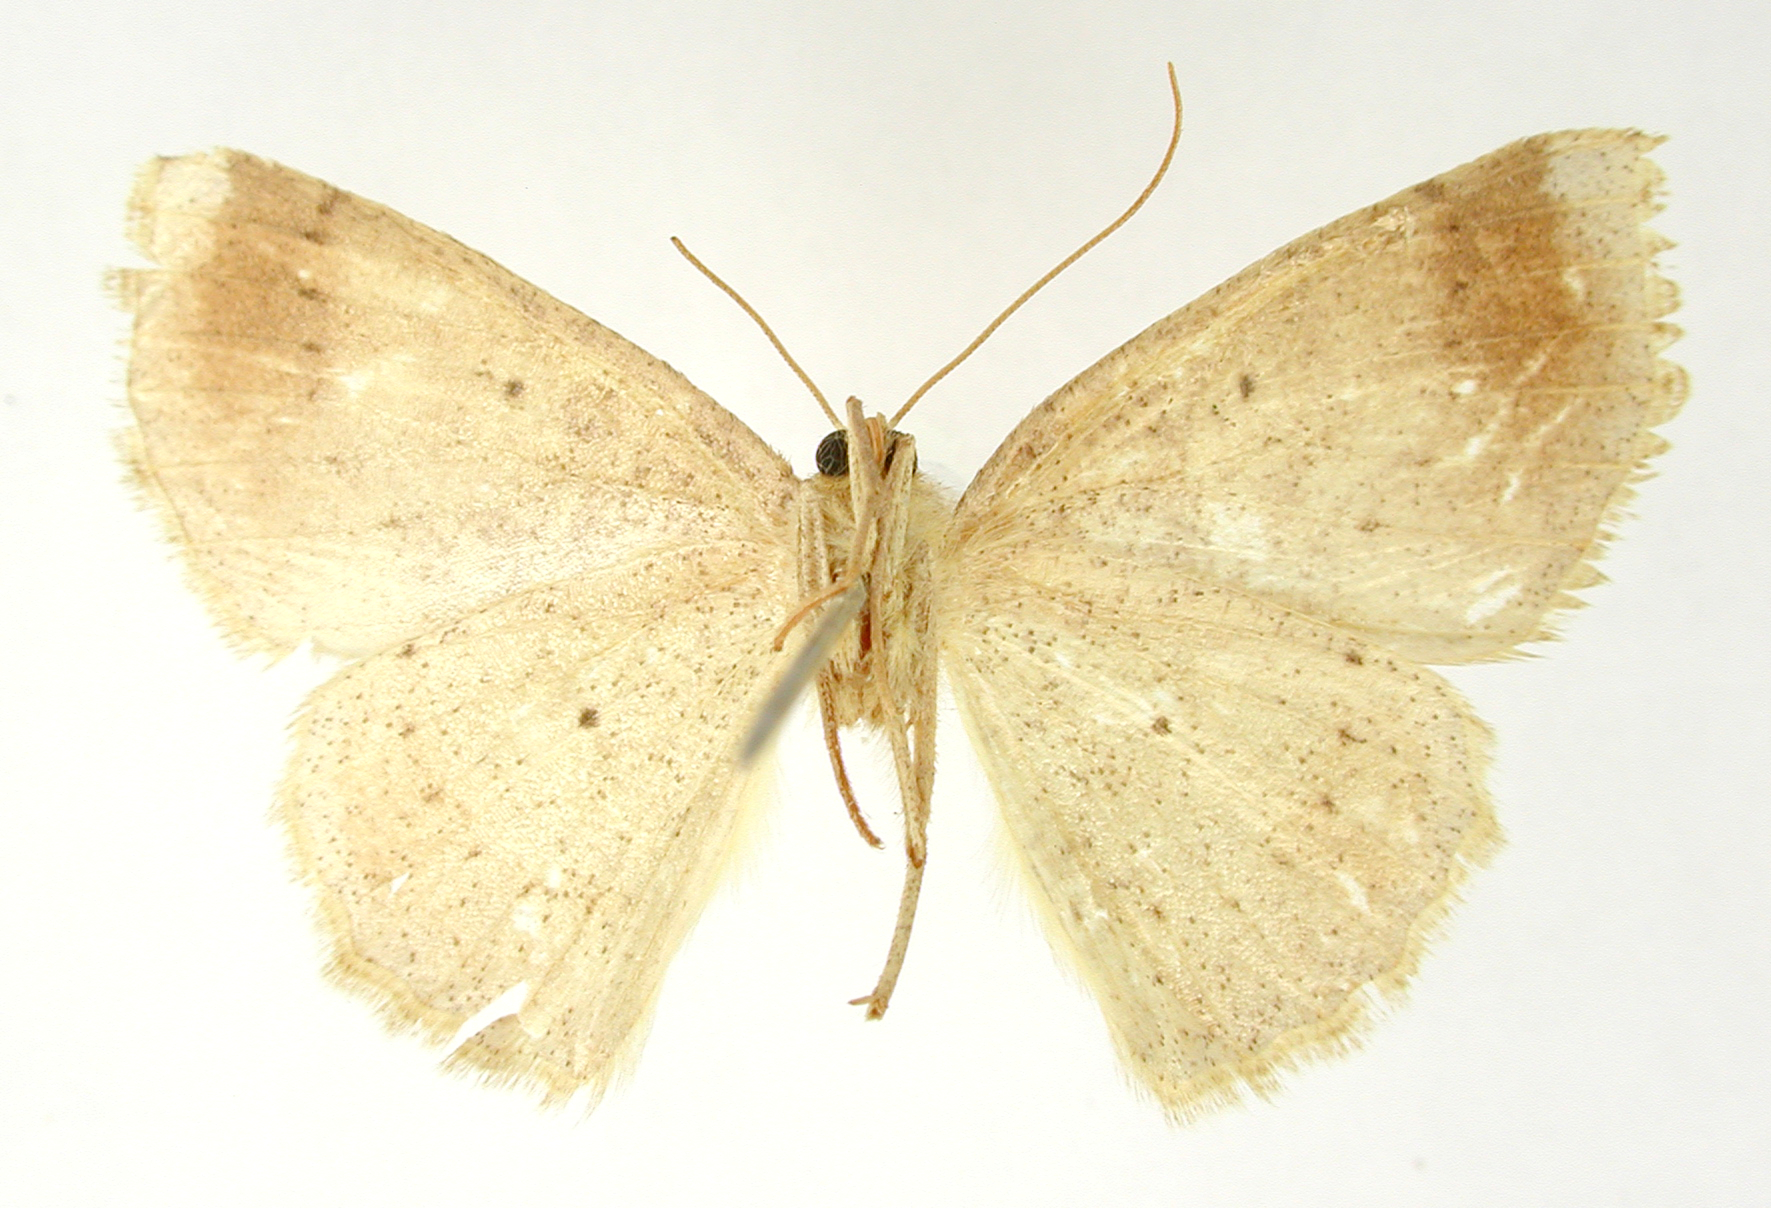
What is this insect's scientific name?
Sabulodes exsecrata
